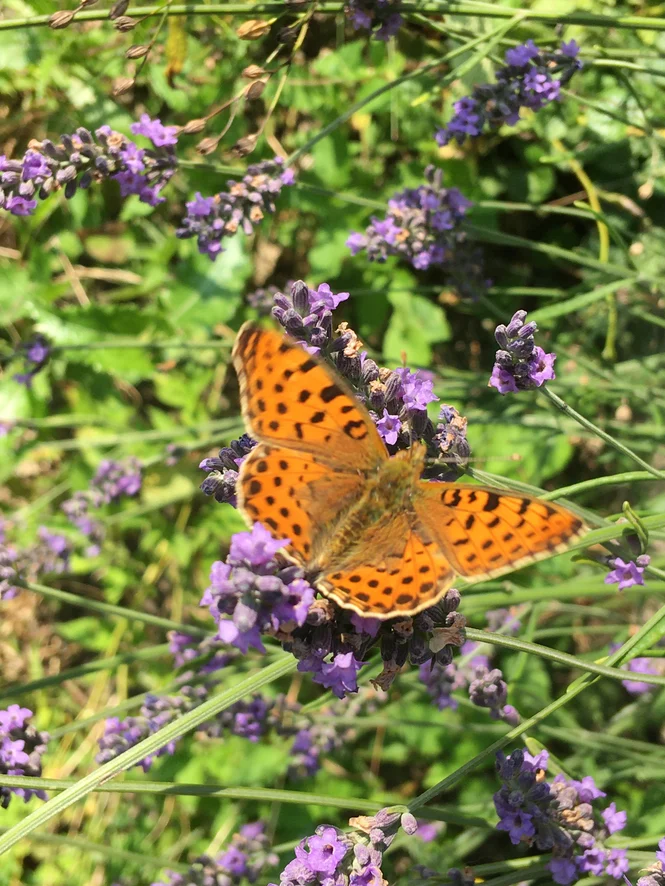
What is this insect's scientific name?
Issoria lathonia
